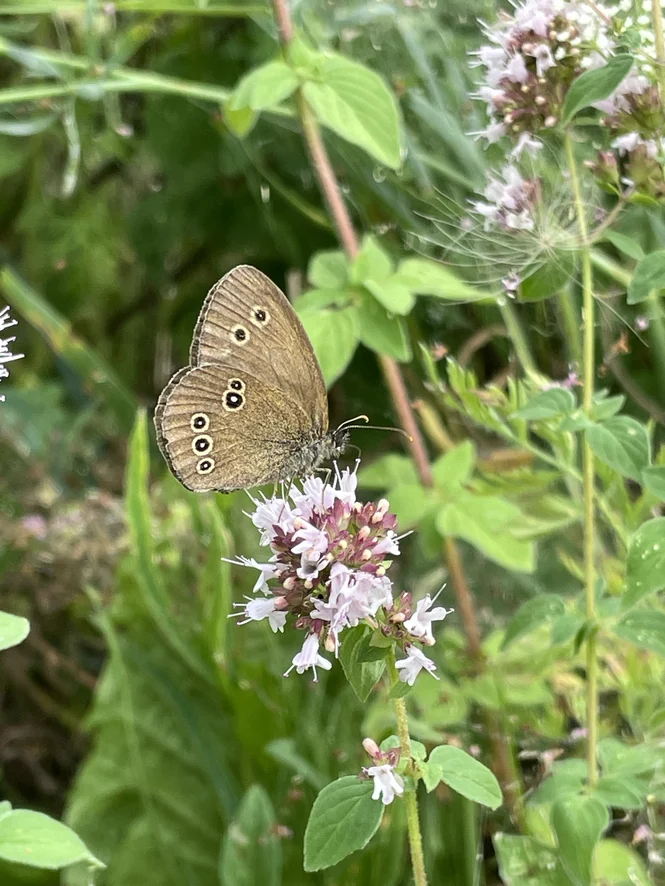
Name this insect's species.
Aphantopus hyperantus
